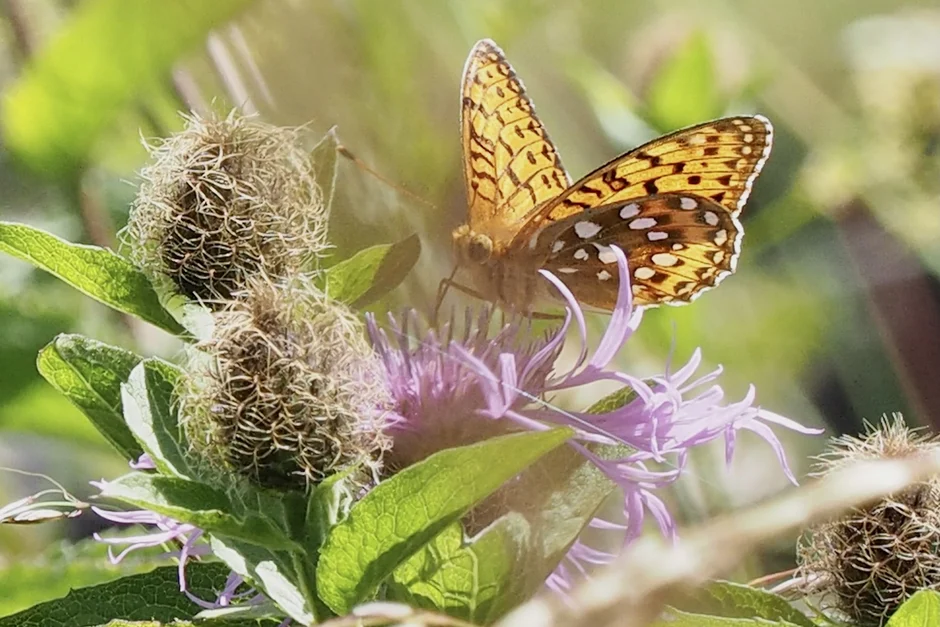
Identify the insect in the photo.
Speyeria aglaja
